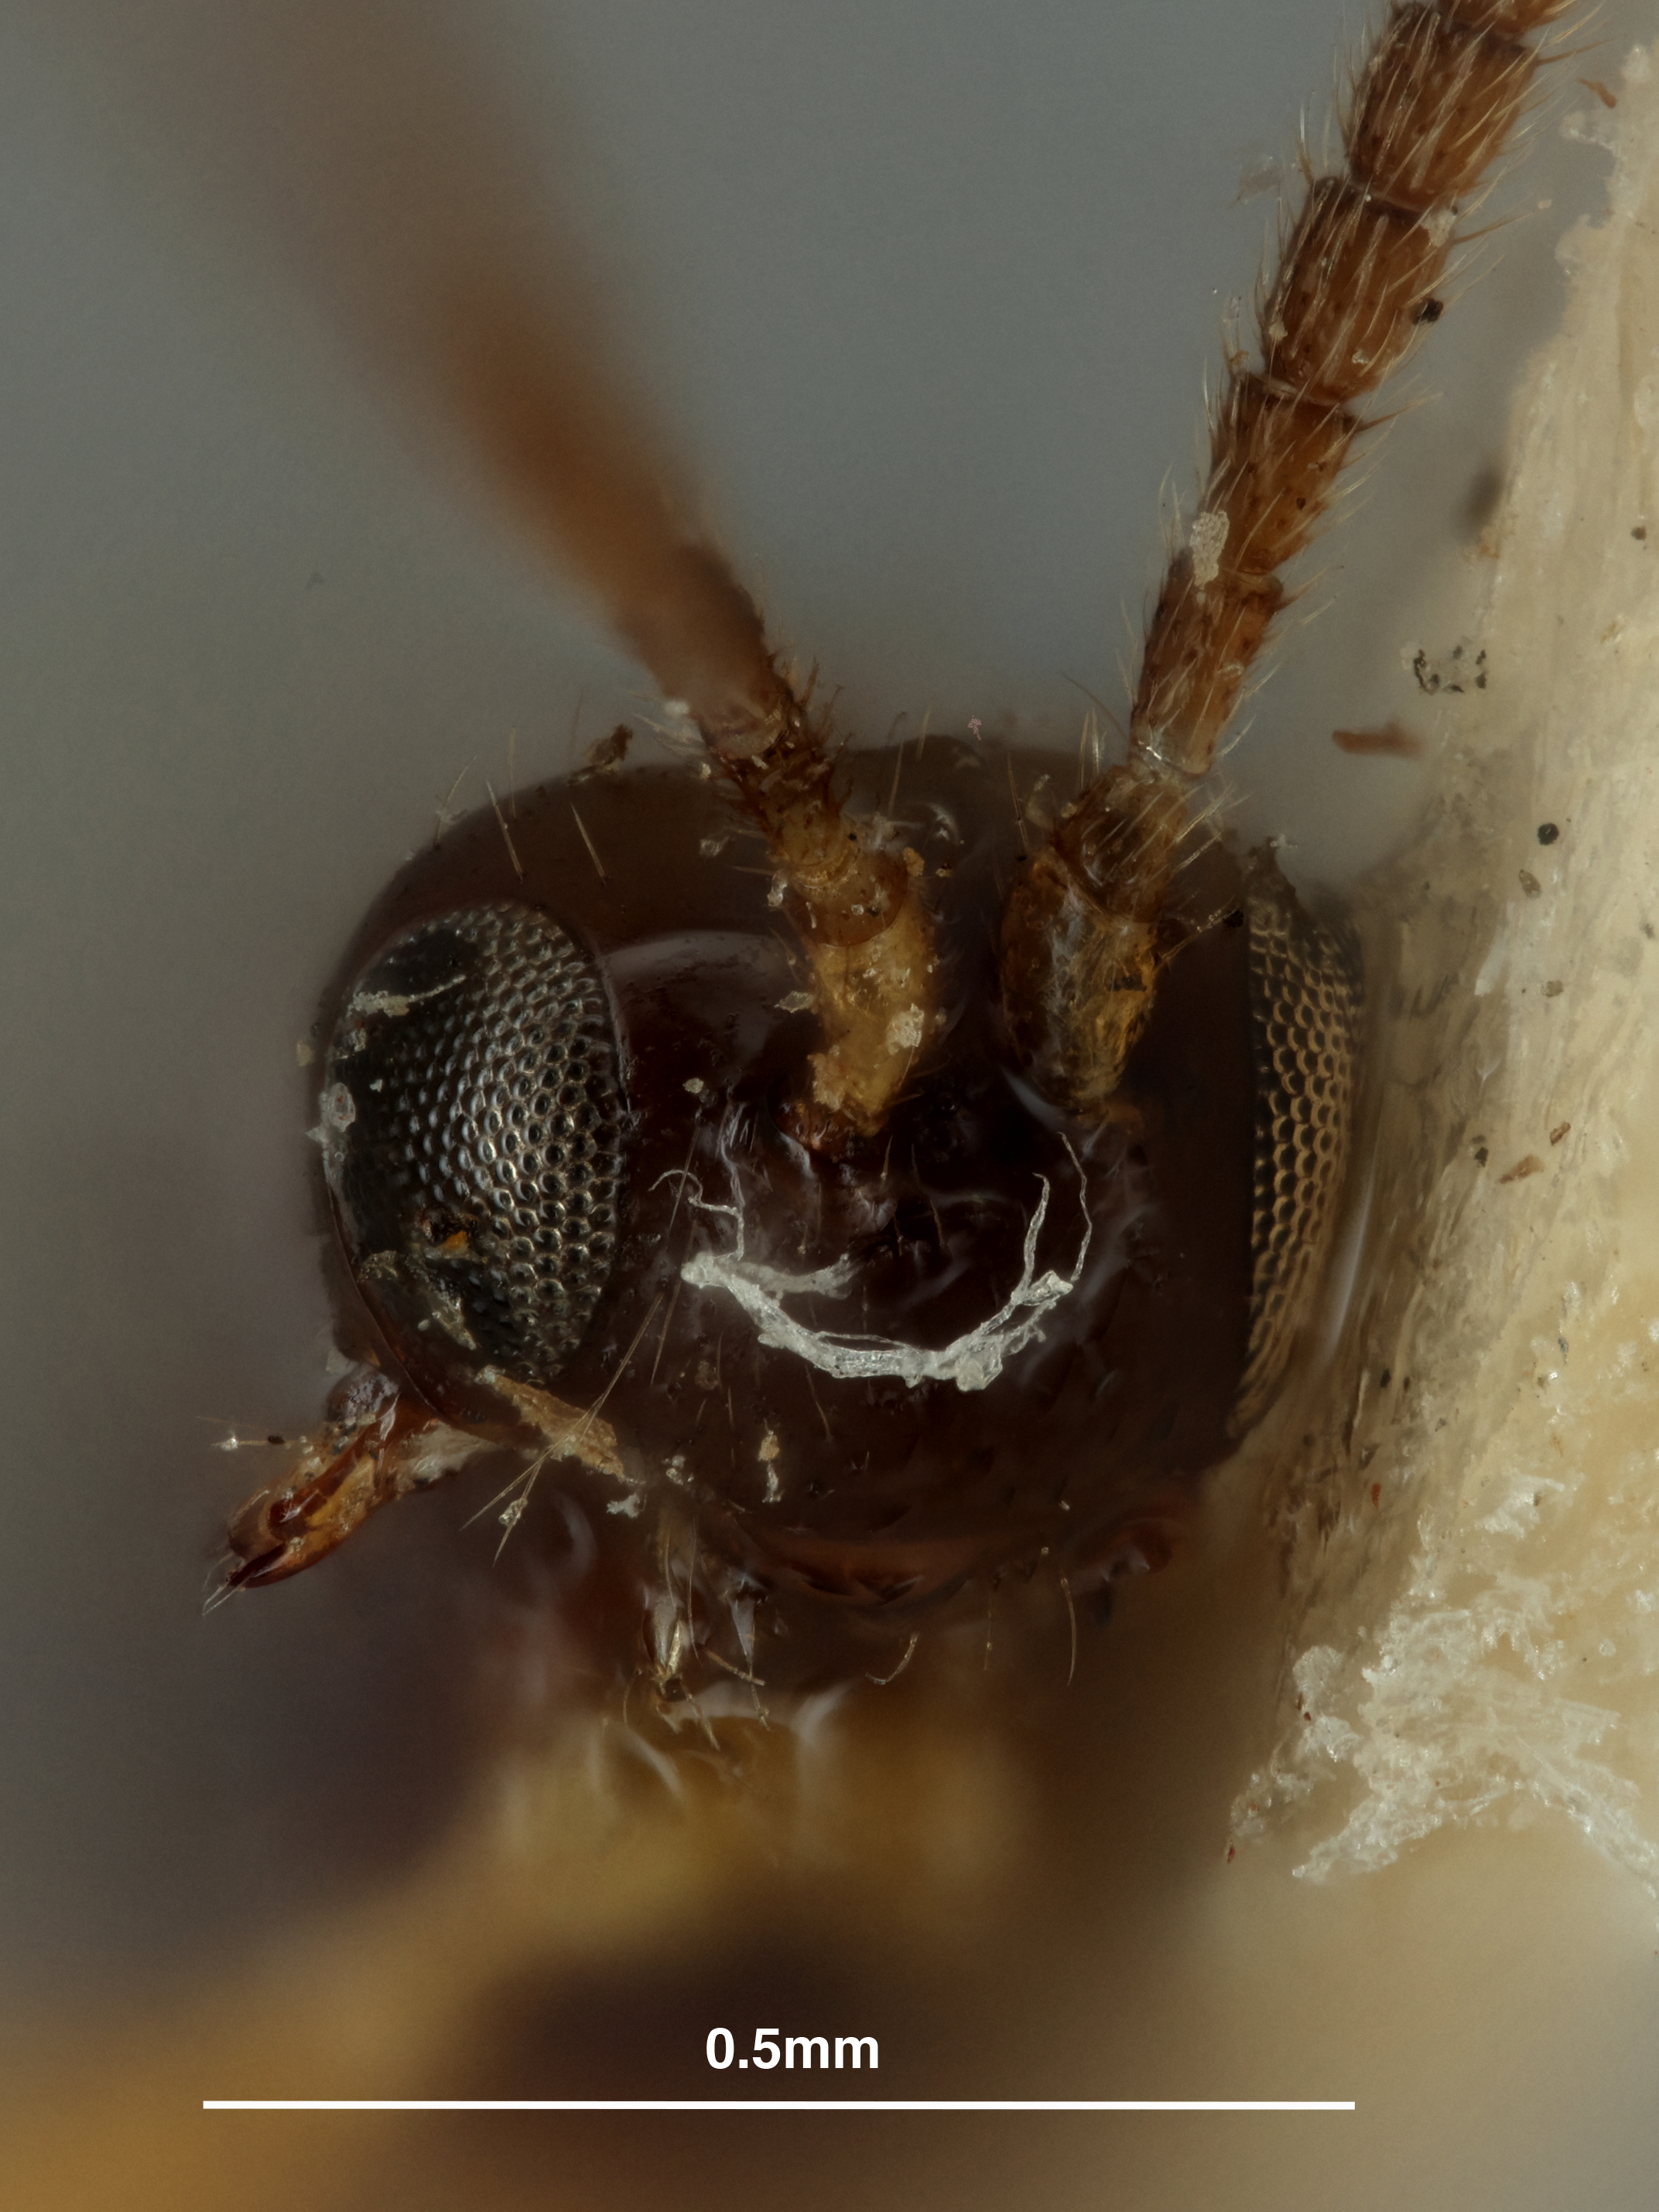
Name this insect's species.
Synaldis megaseliae
